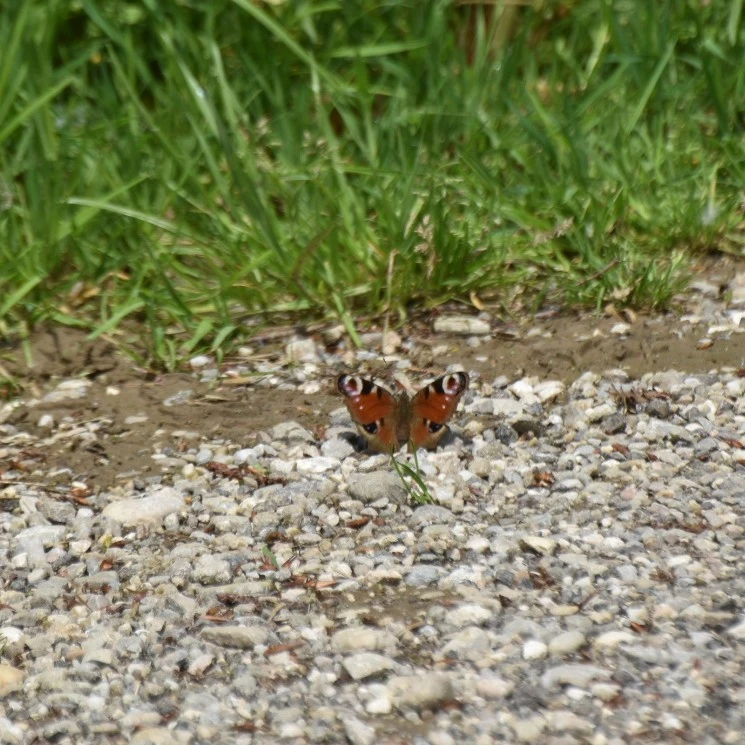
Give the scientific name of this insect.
Aglais io
